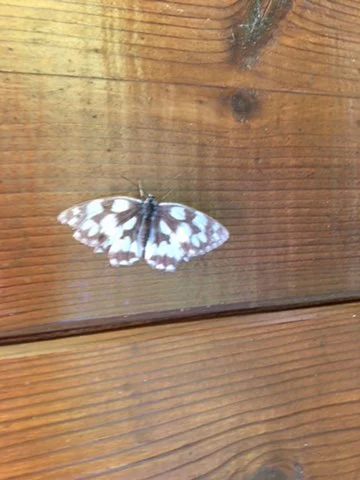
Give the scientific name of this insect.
Melanargia galathea
